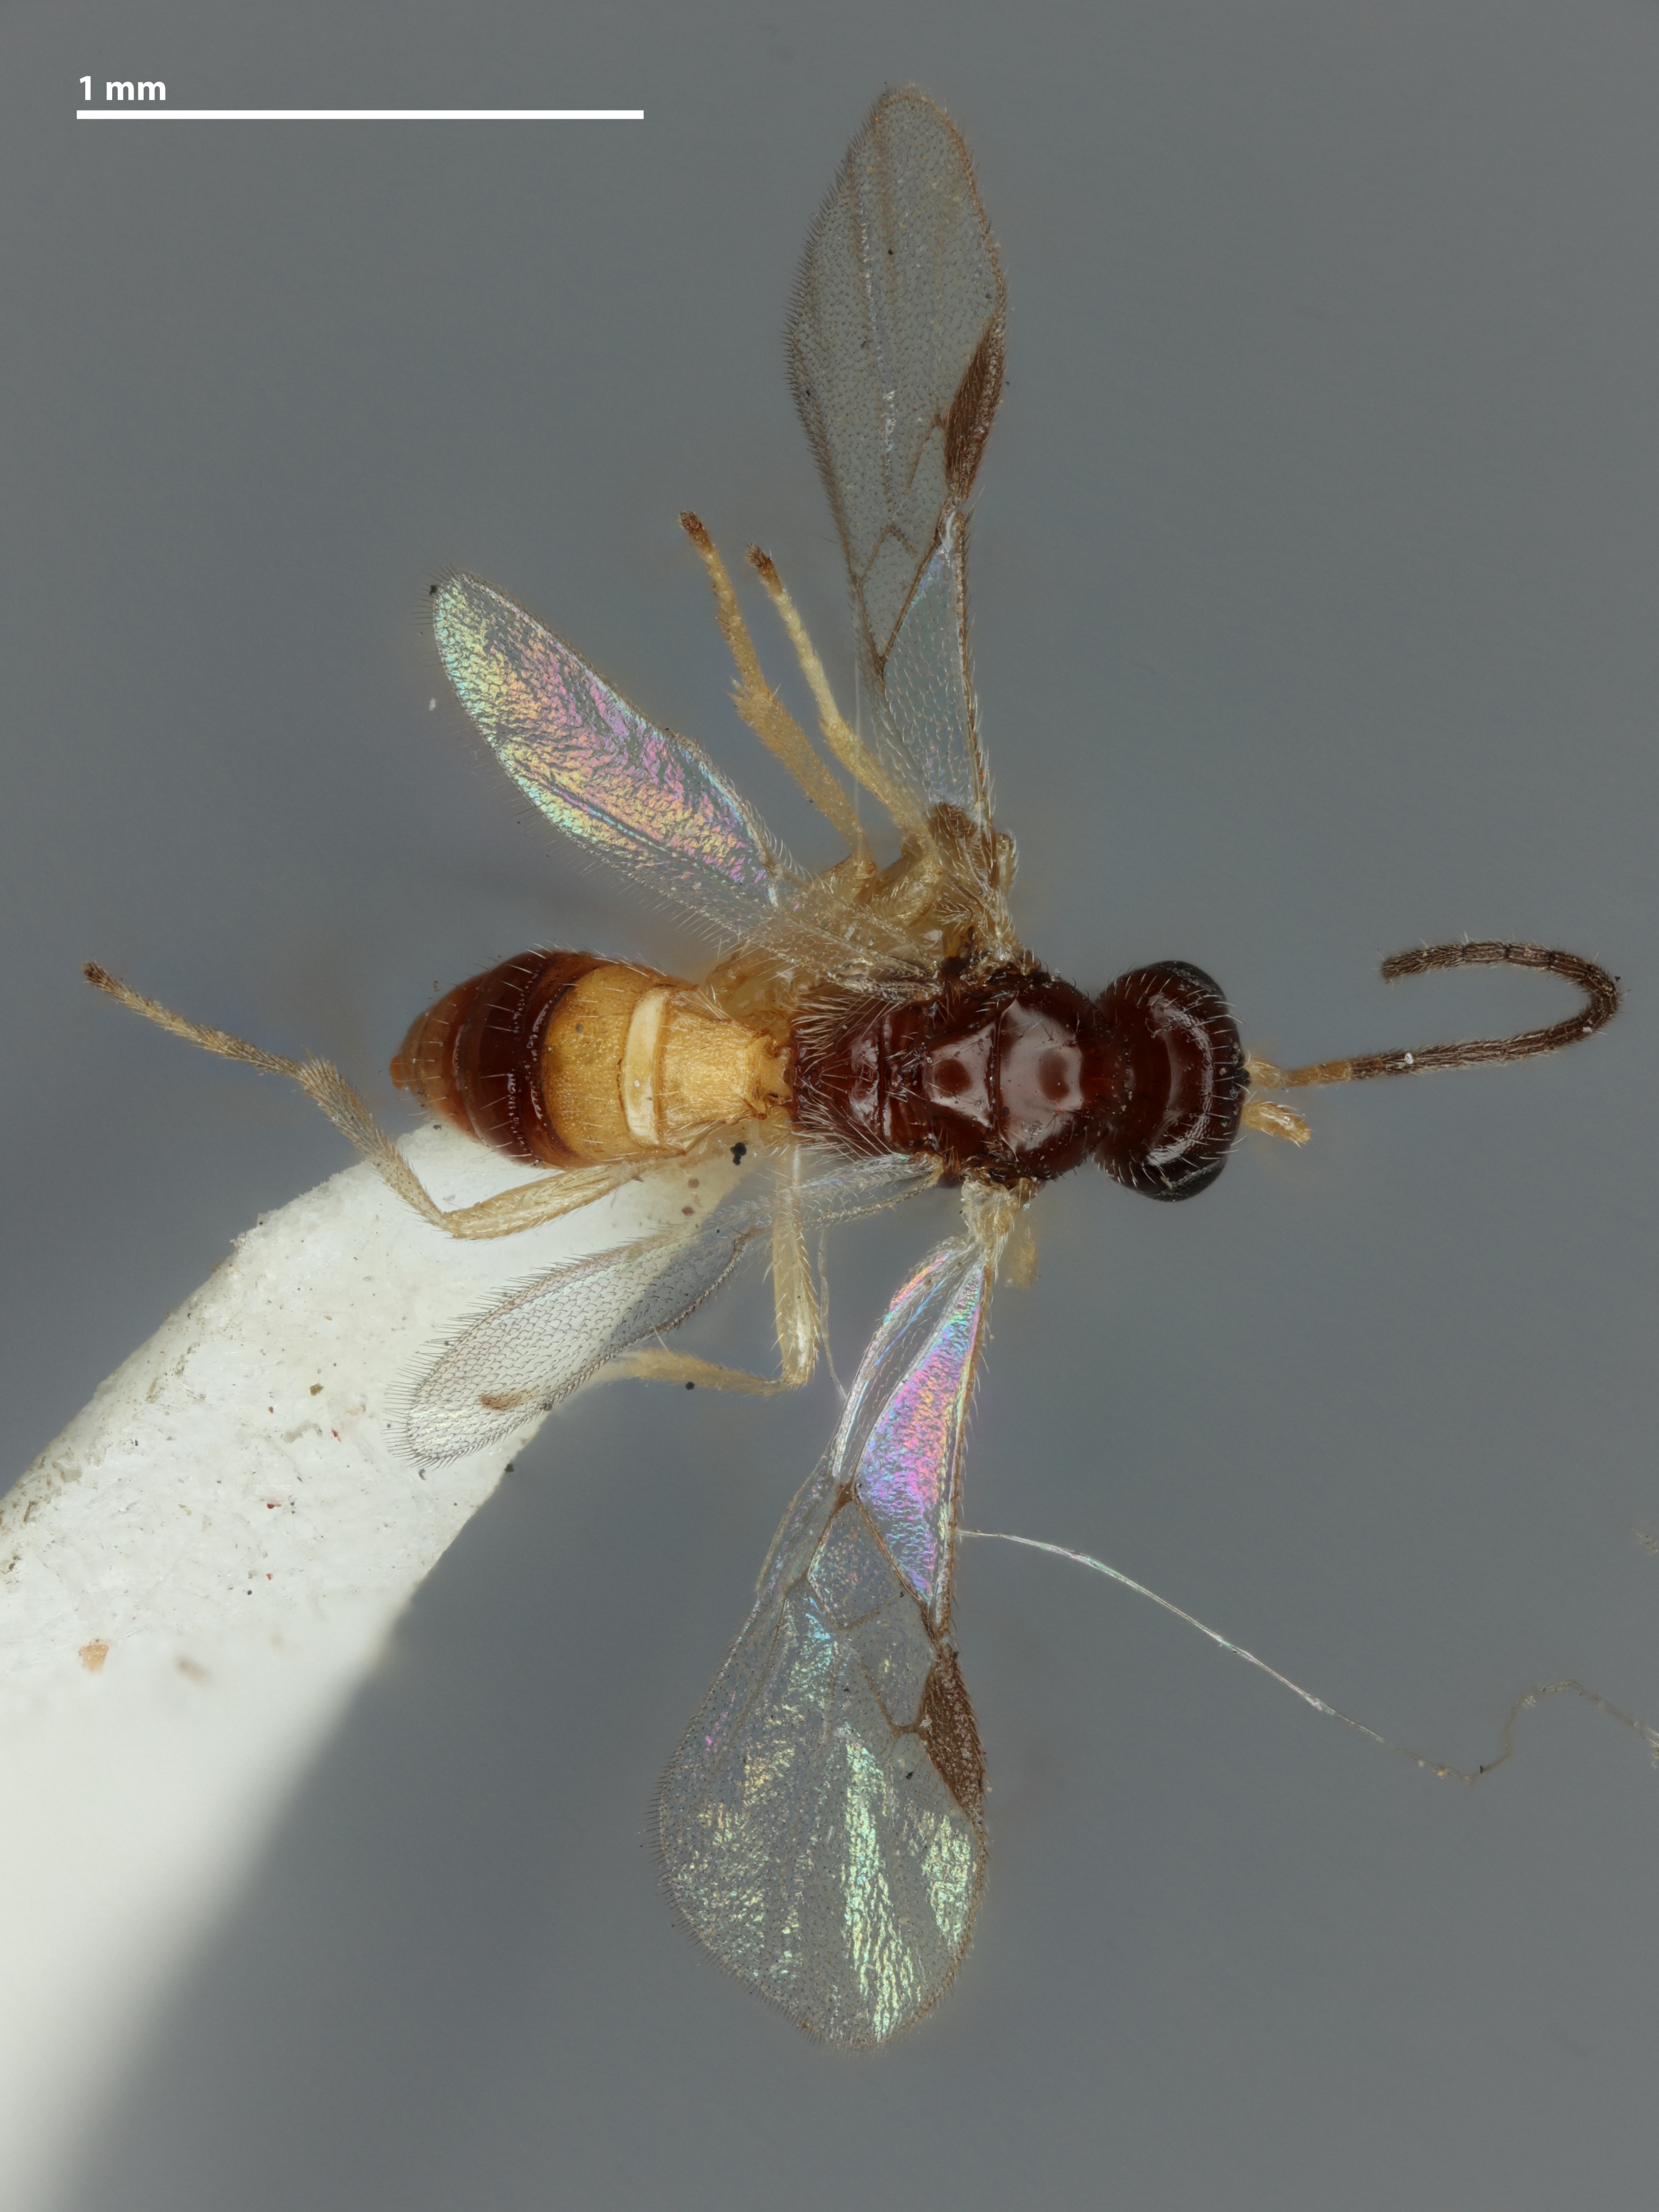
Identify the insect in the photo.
Gnaptodon nepticulae
